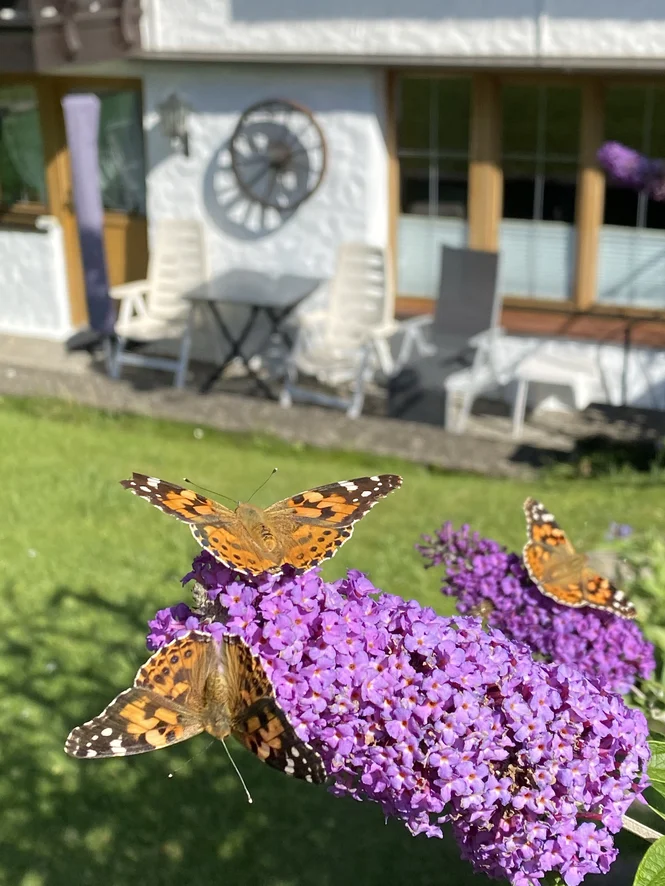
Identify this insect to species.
Vanessa cardui
